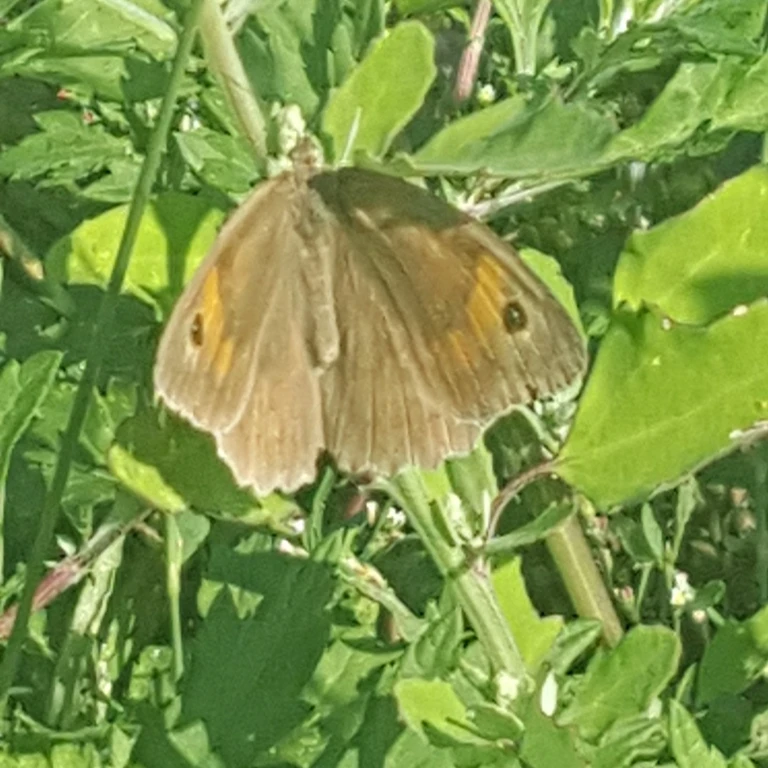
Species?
Maniola jurtina
